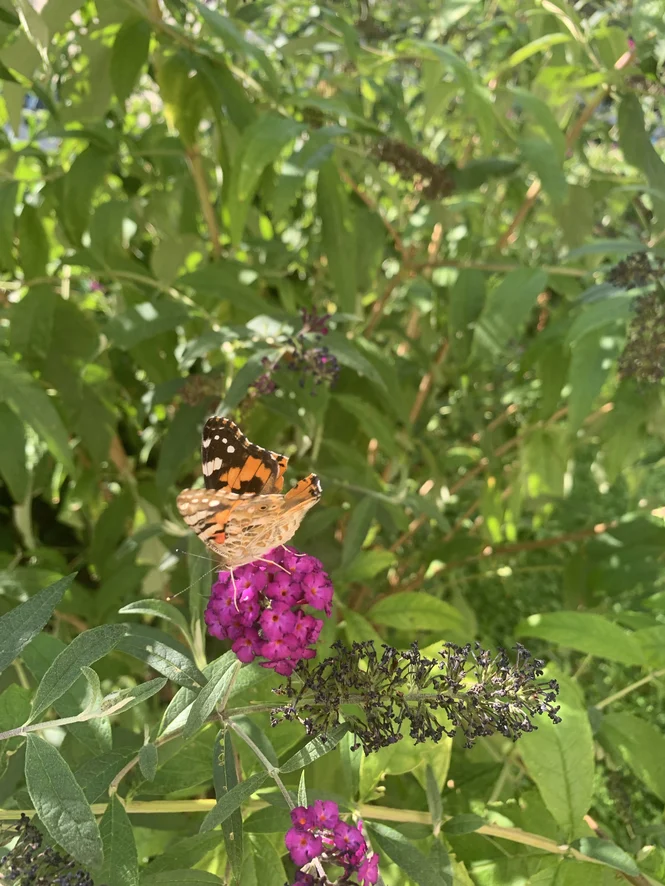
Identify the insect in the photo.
Vanessa cardui
